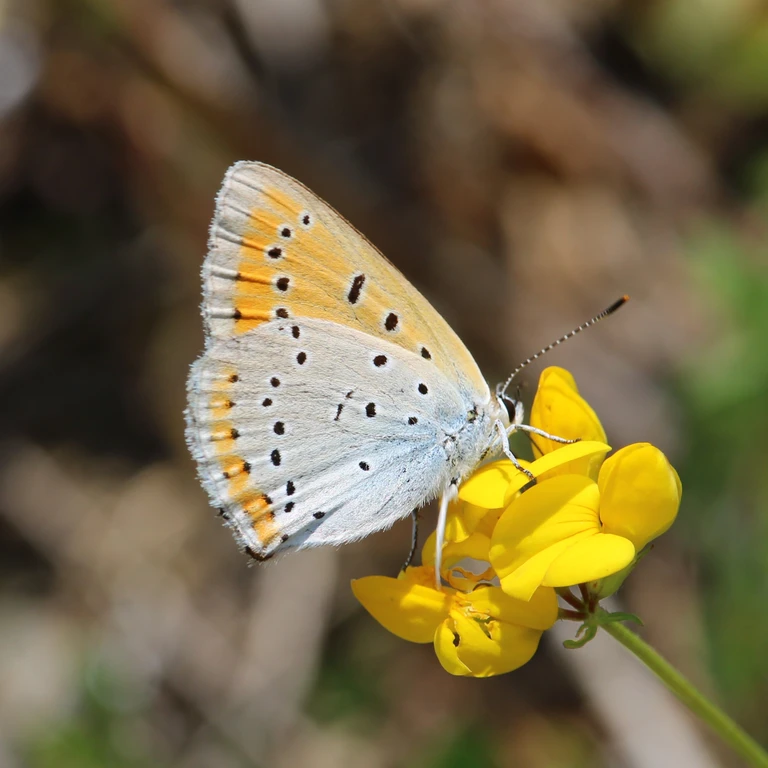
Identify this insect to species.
Lycaena dispar
